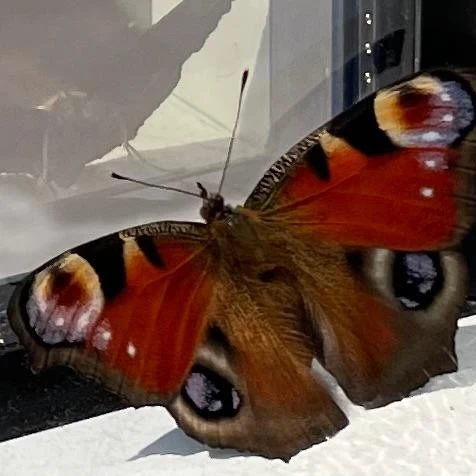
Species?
Aglais io
